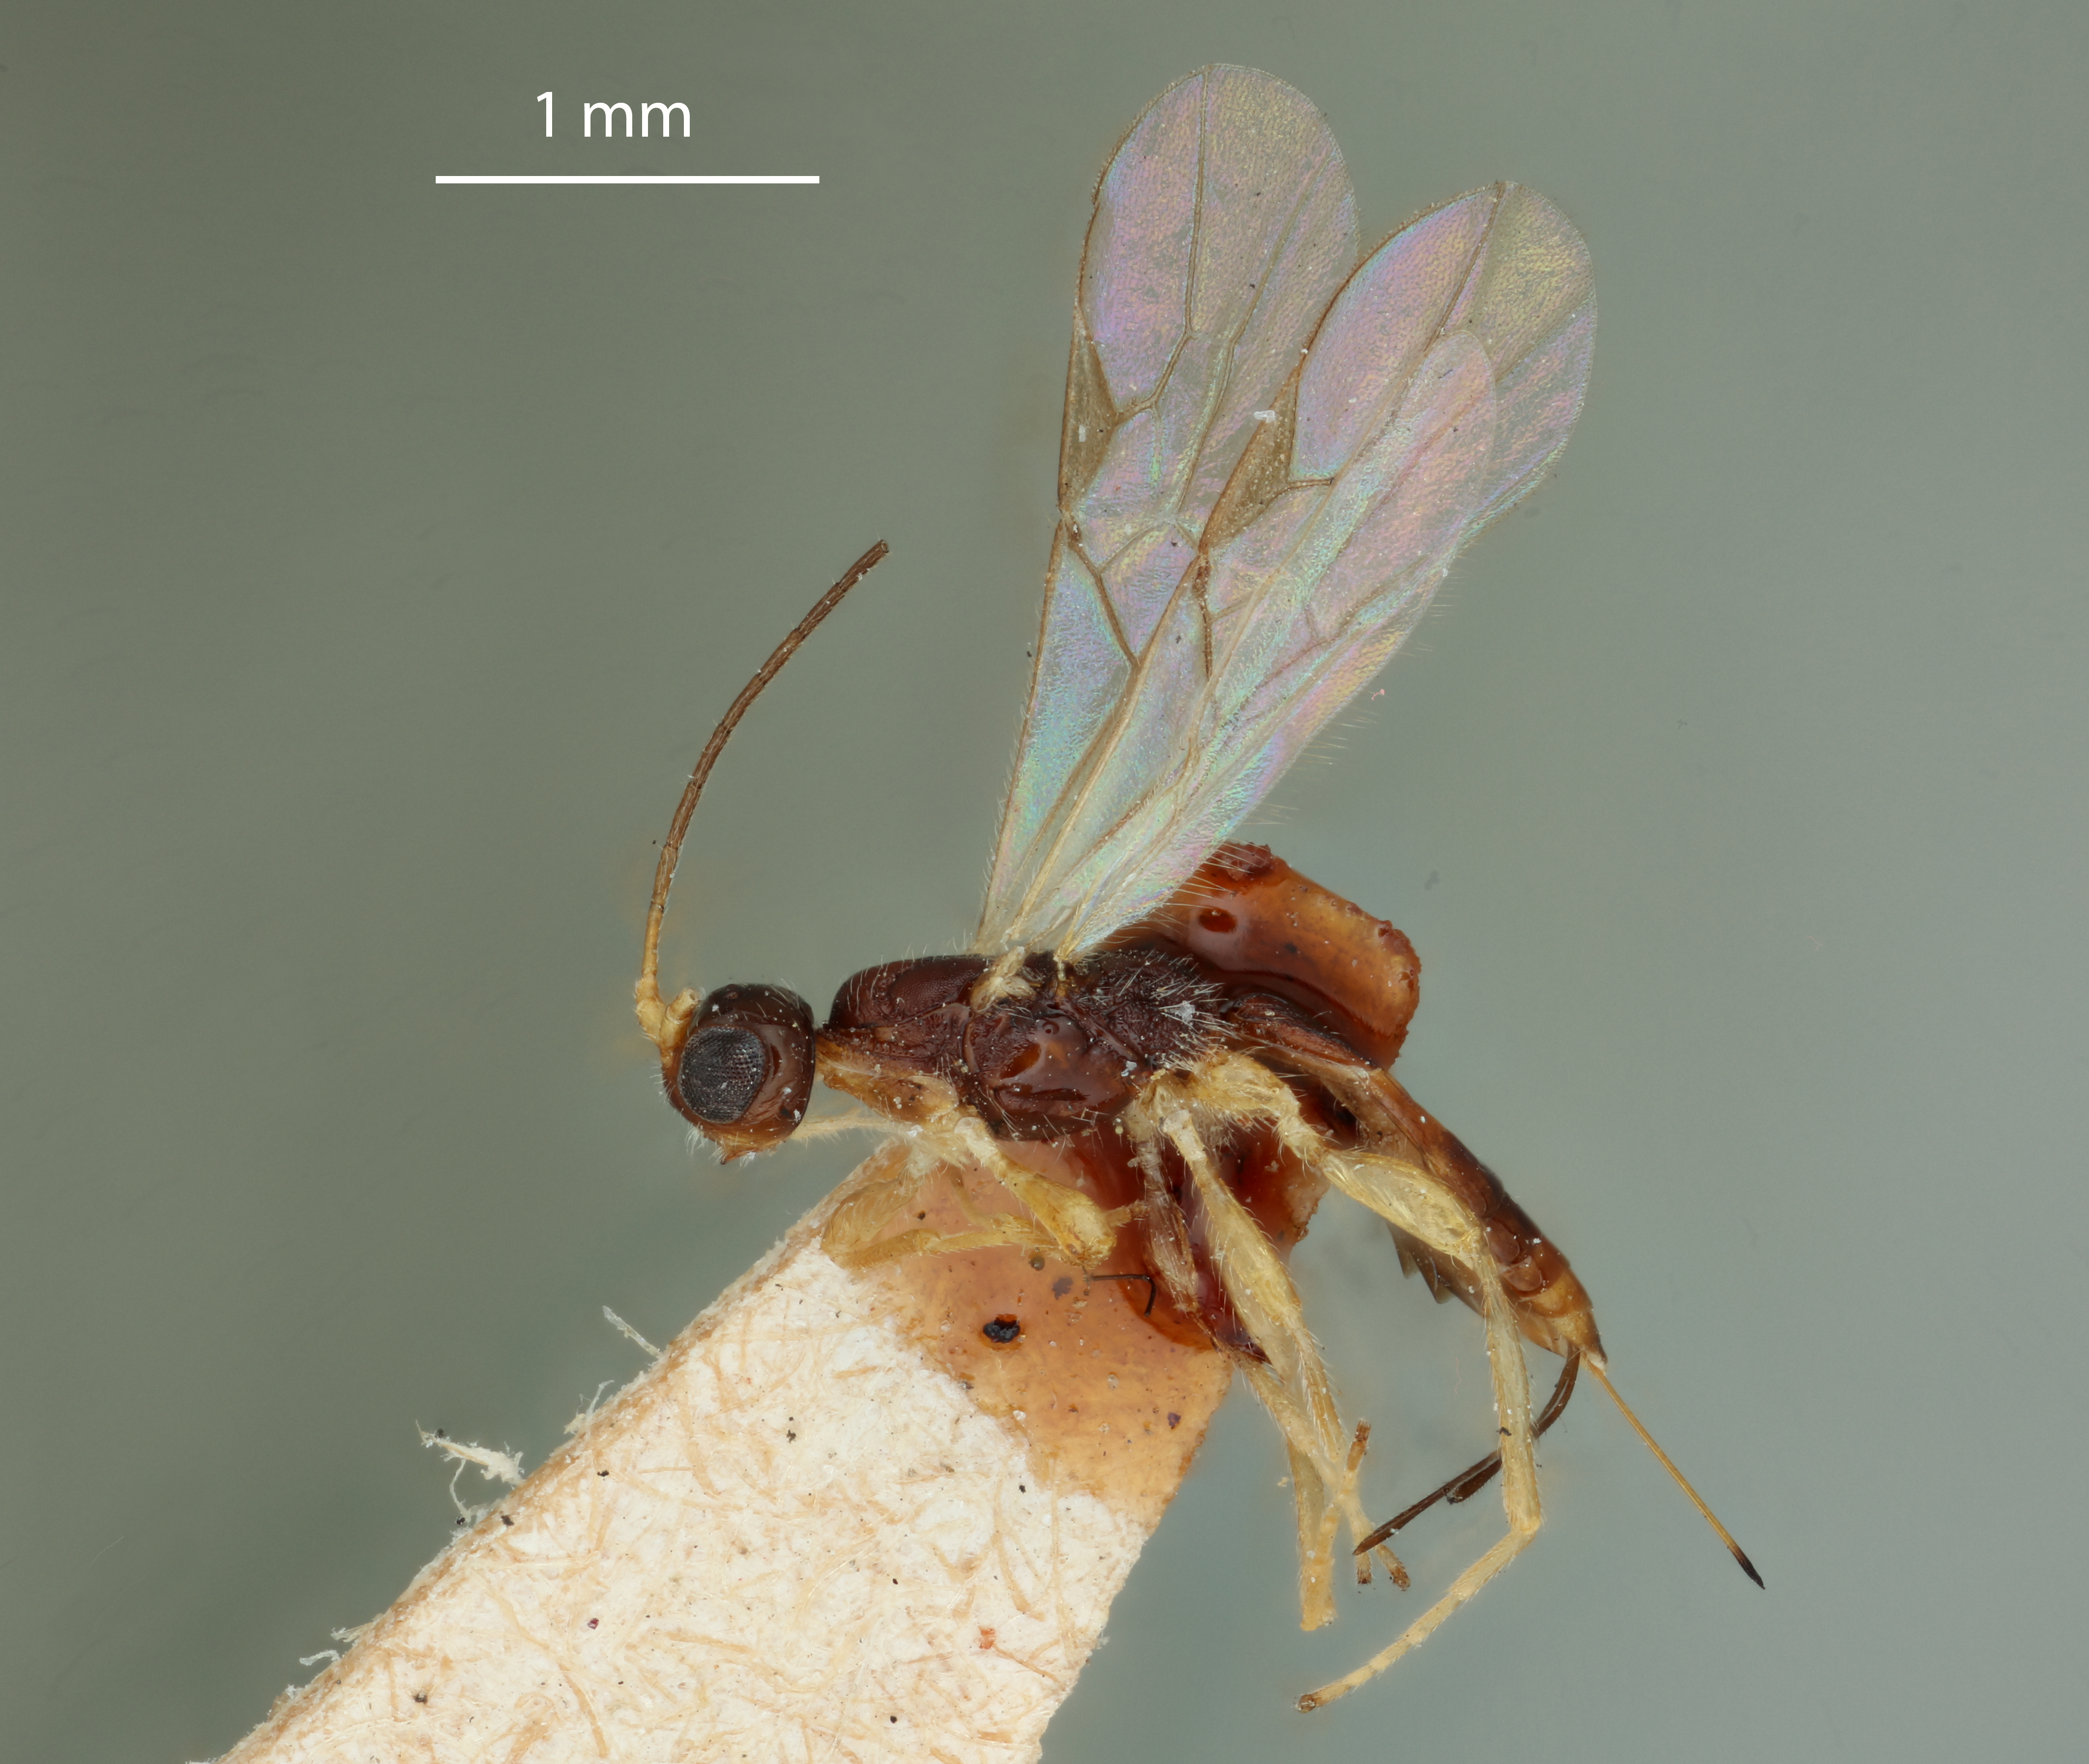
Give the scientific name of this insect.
Caenophanes anthaxiae
